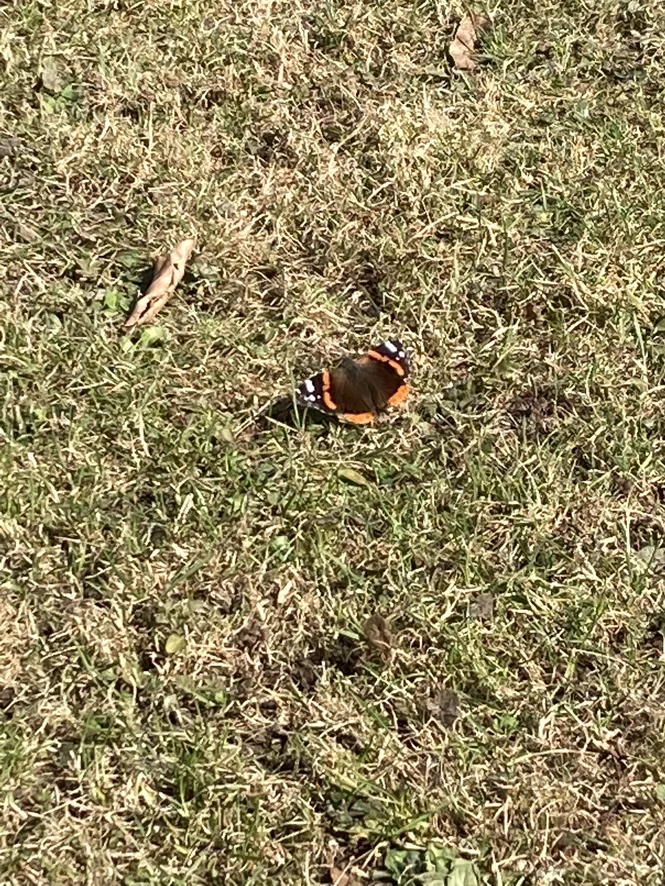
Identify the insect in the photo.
Vanessa atalanta
